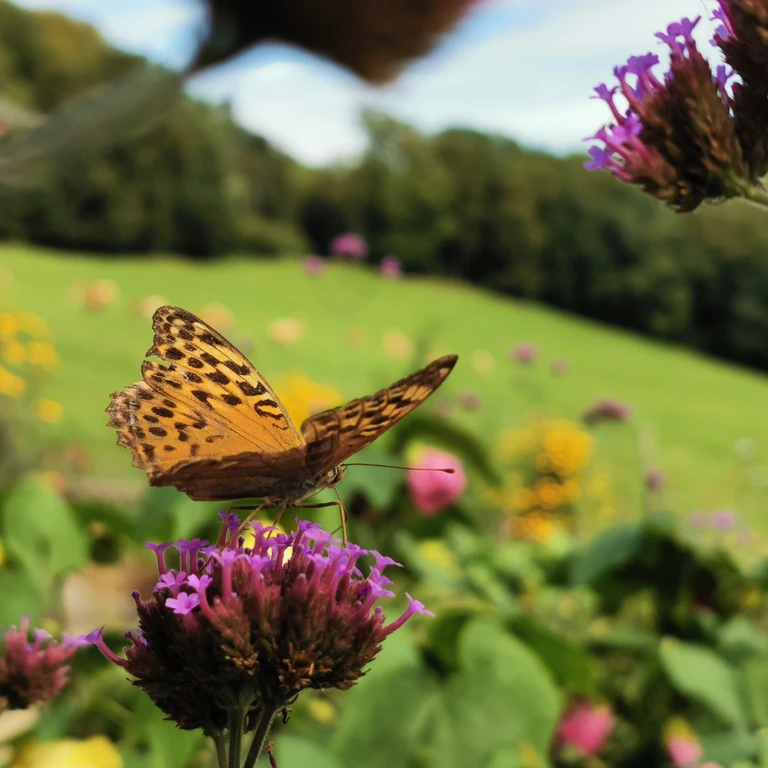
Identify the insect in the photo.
Argynnis paphia
